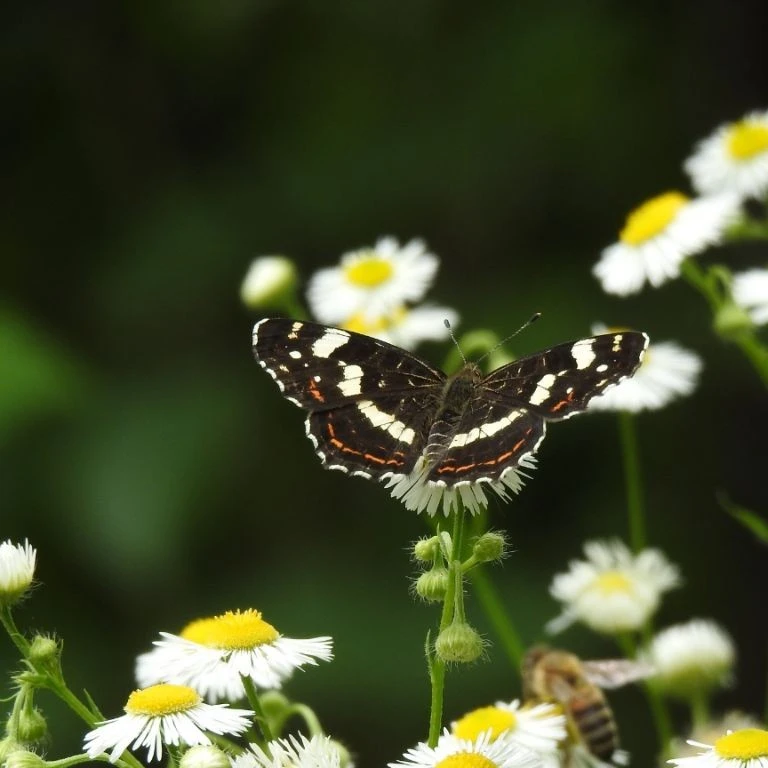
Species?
Araschnia levana
